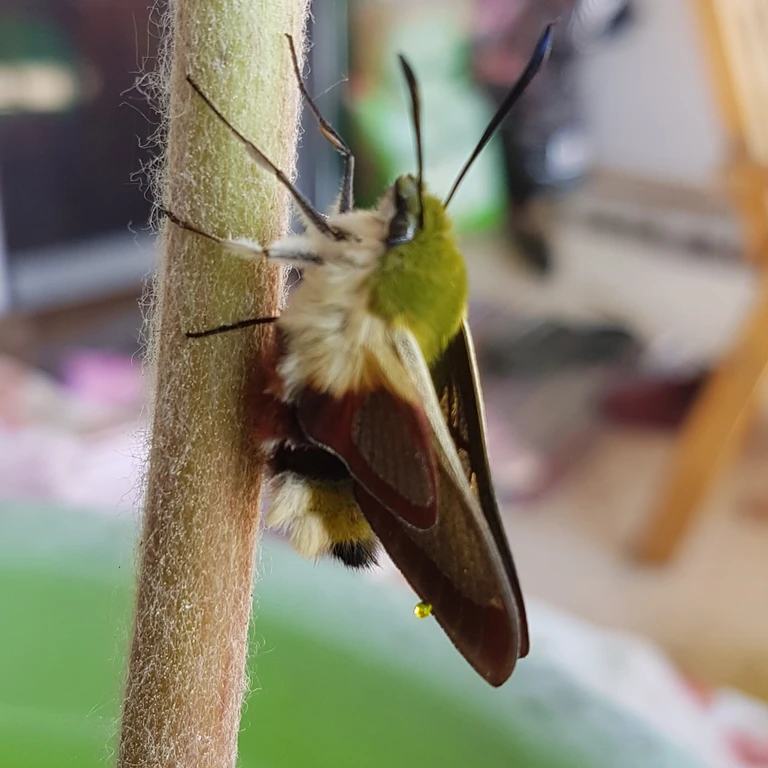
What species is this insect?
Hemaris fuciformis
